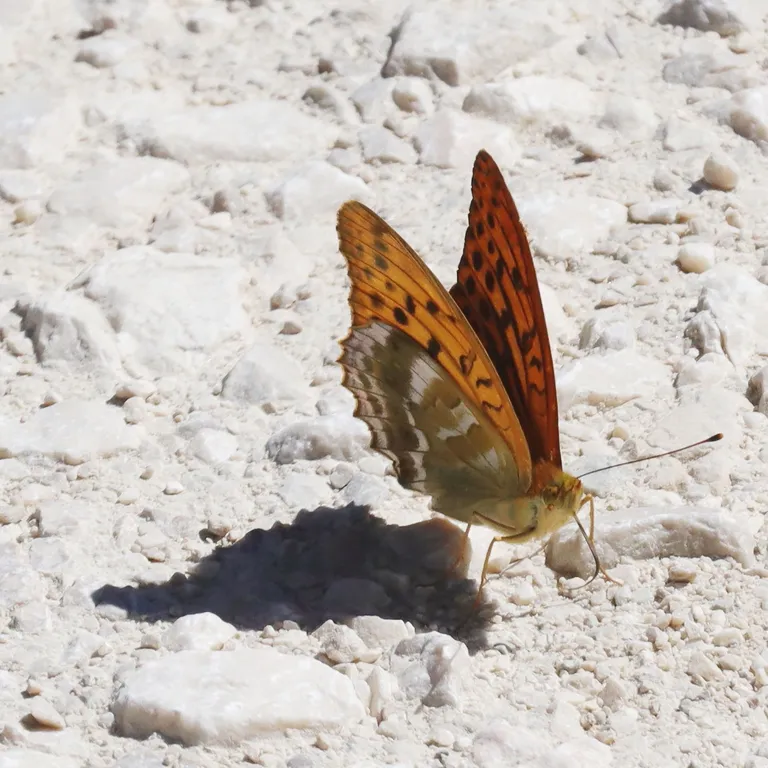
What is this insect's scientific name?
Argynnis paphia
